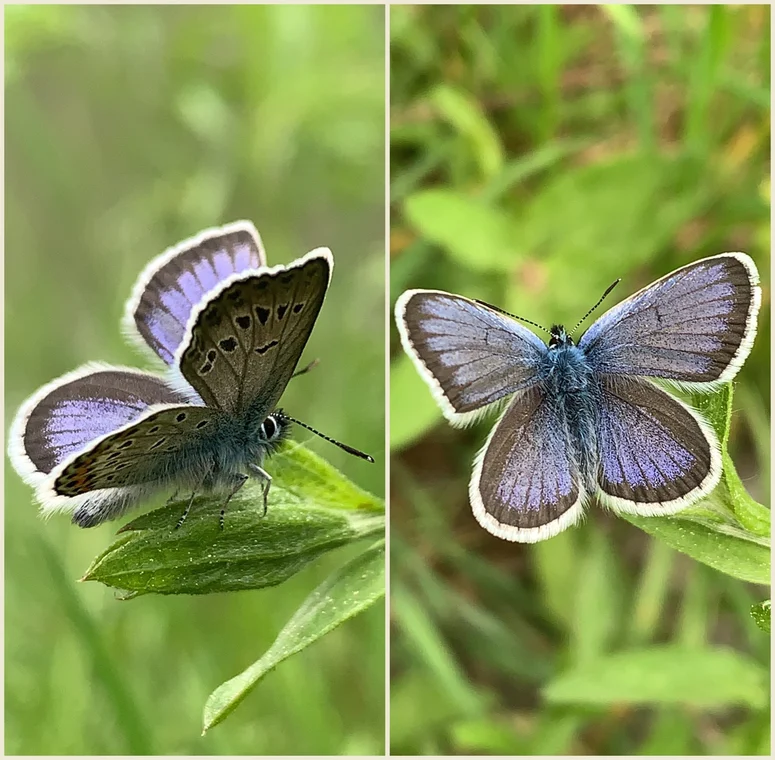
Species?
Plebejus argus
